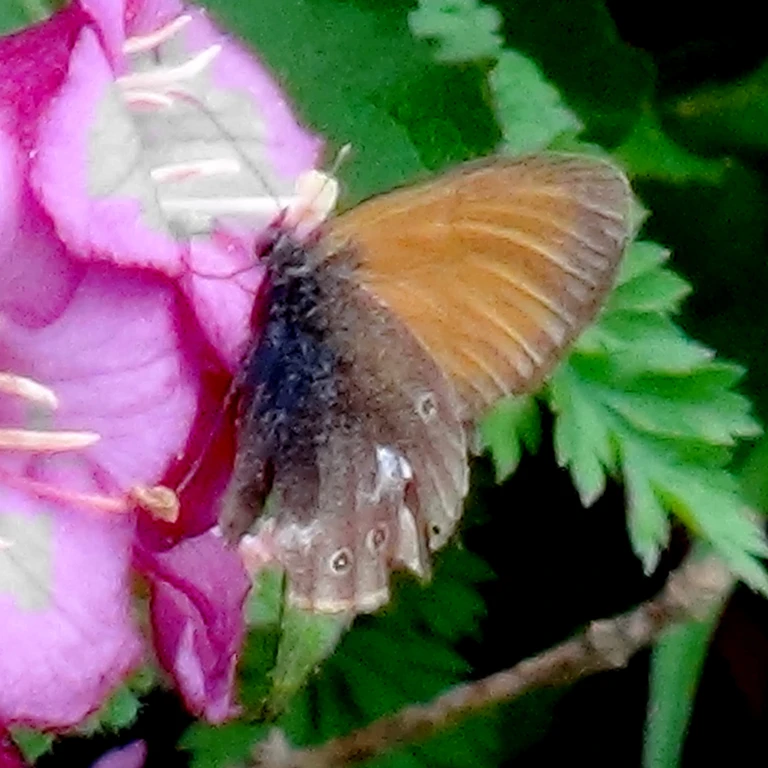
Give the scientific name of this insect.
Coenonympha glycerion (also Coenonympha iphis)
